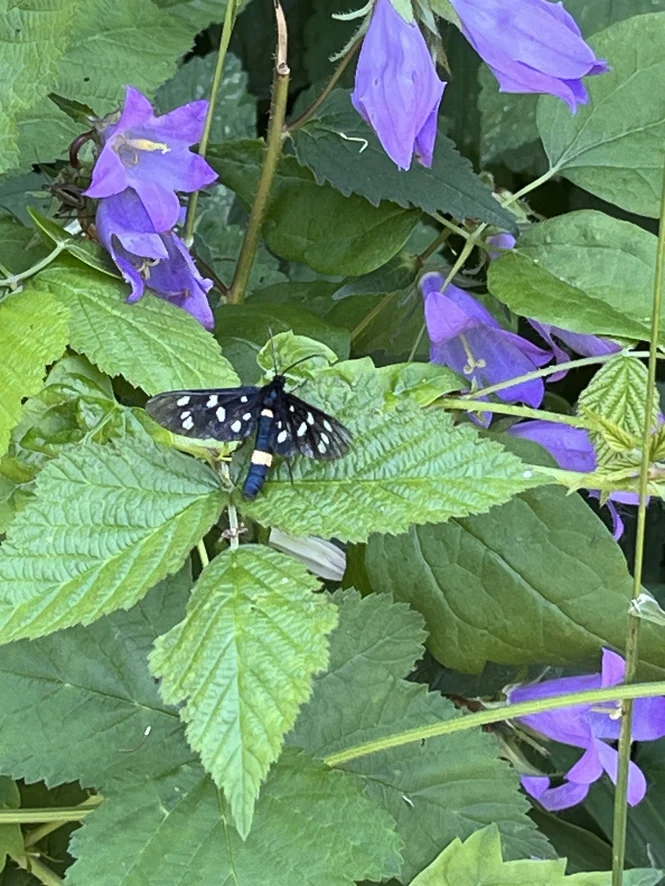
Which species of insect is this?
Amata phegea
